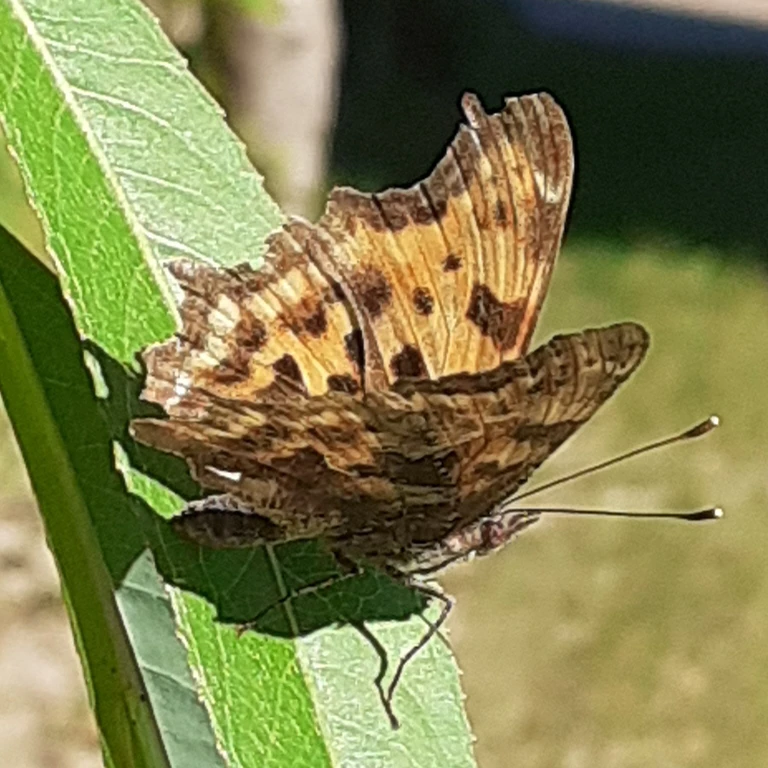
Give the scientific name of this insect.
Polygonia c-album
